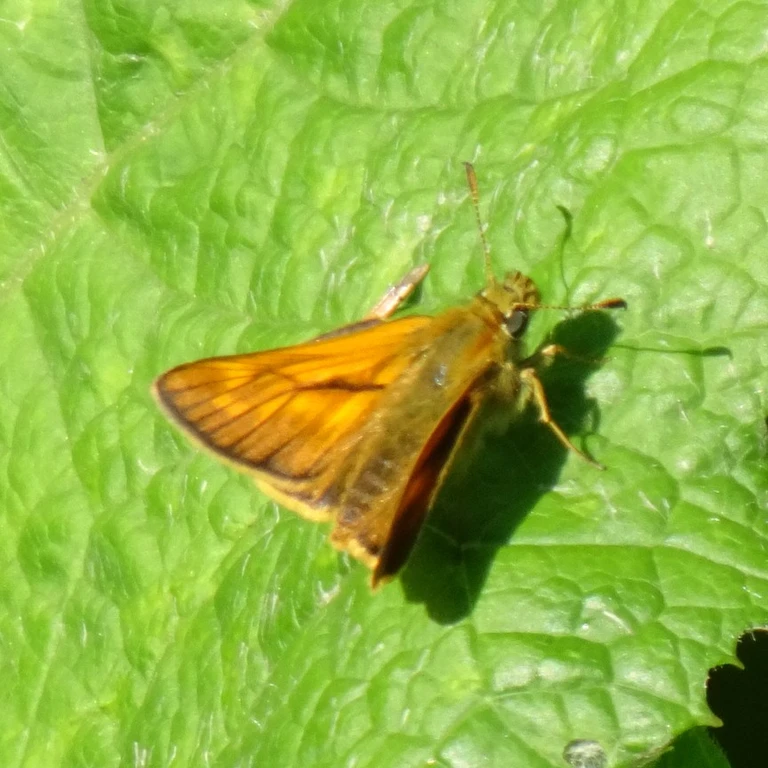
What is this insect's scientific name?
Ochlodes sylvanus (also Ochlodes venata)
